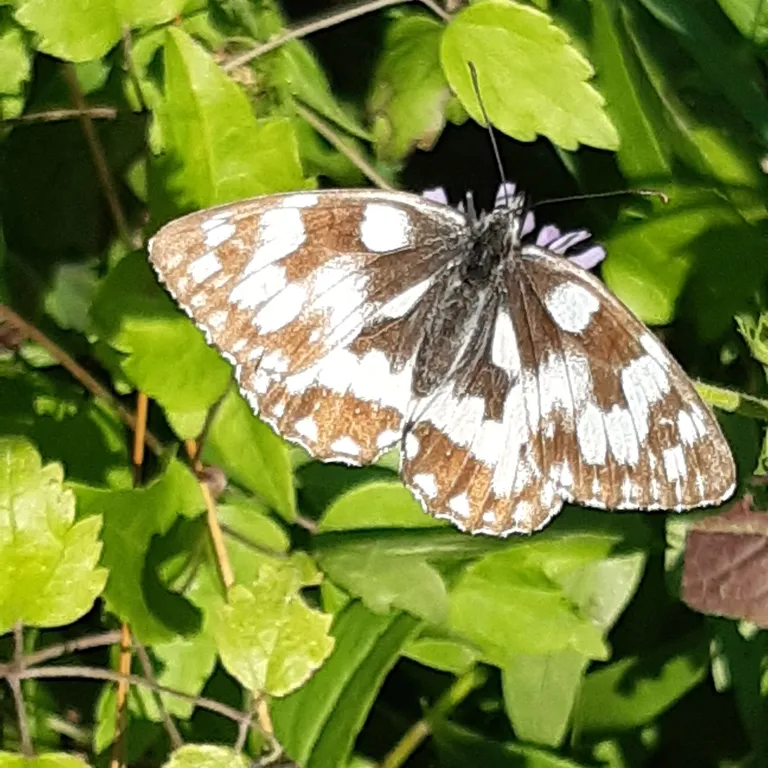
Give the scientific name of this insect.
Melanargia galathea
